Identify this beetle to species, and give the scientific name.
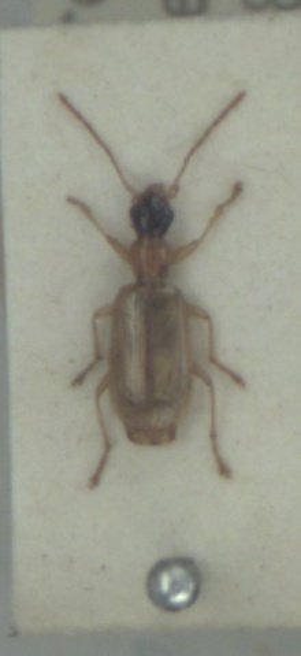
Demetrias atricapillus
